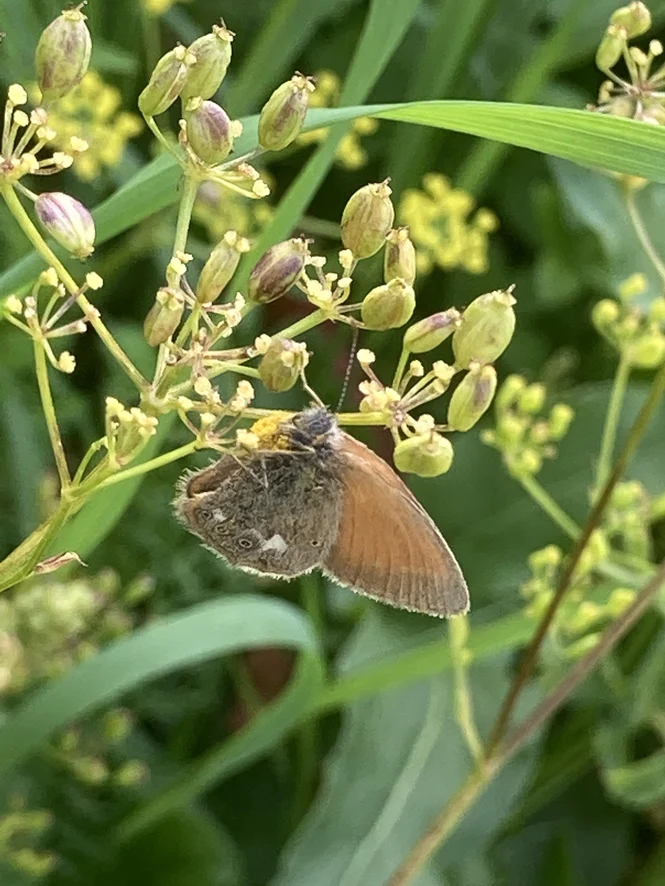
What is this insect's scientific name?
Coenonympha glycerion (also Coenonympha iphis)
